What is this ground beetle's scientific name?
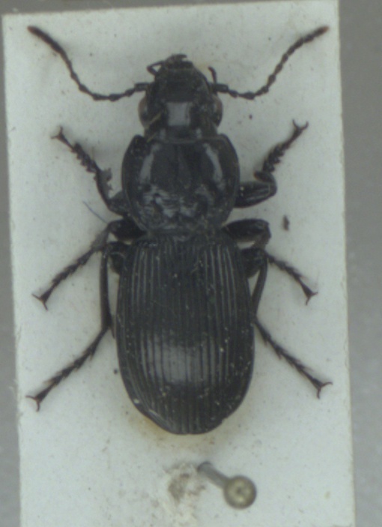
Pterostichus madidus
